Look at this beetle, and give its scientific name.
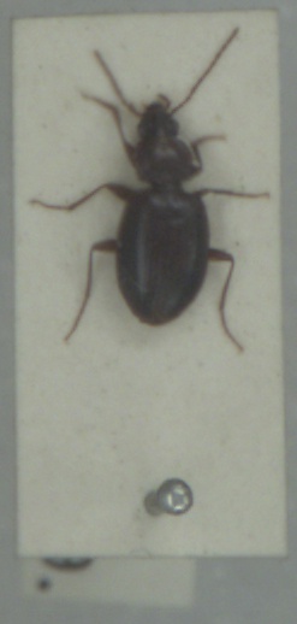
Ocys harpaloides
